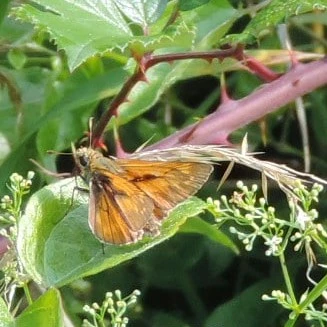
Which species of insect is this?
Ochlodes sylvanus (also Ochlodes venata)
